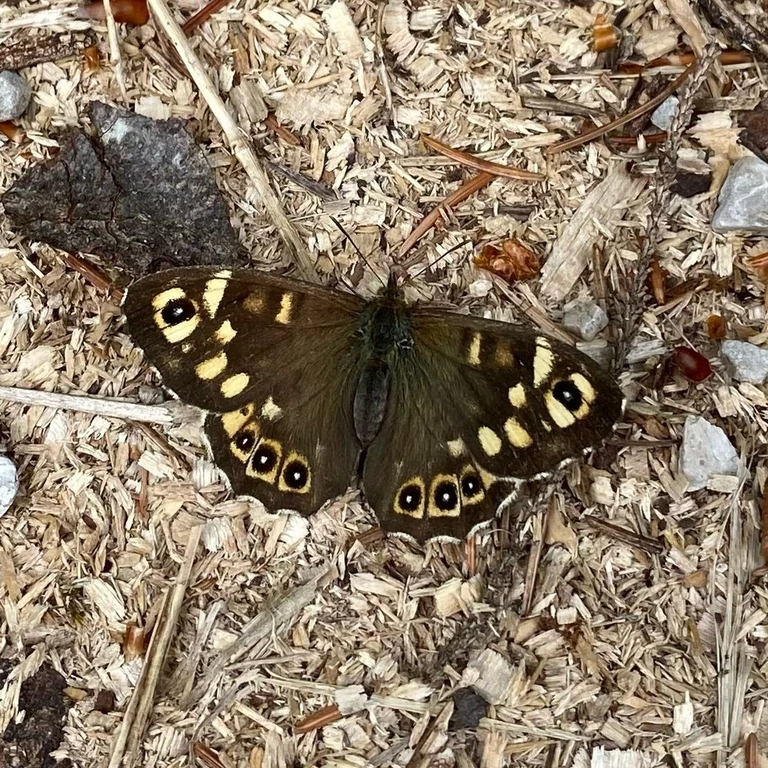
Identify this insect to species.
Pararge aegeria
